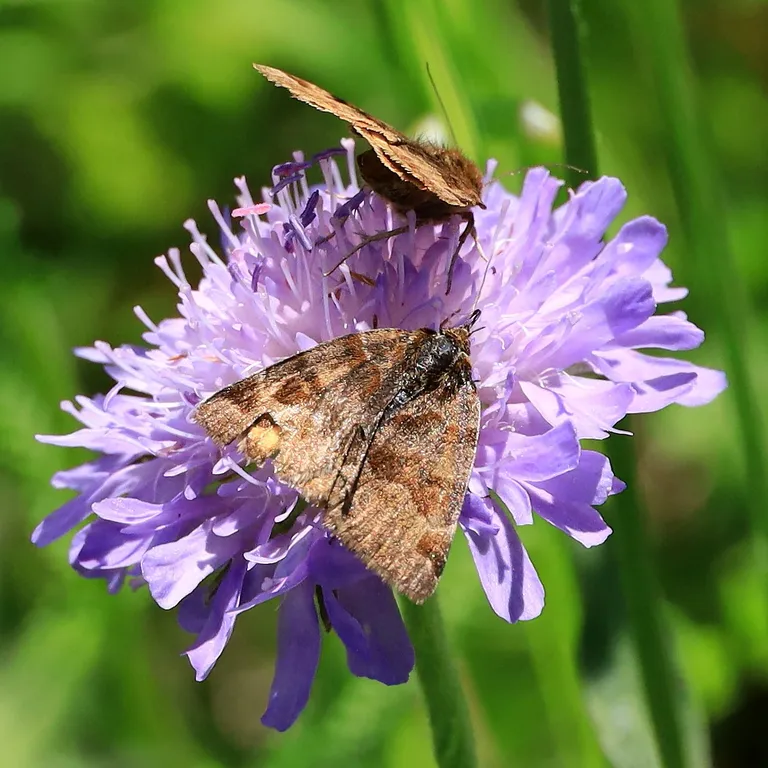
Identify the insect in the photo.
Euclidia glyphica
